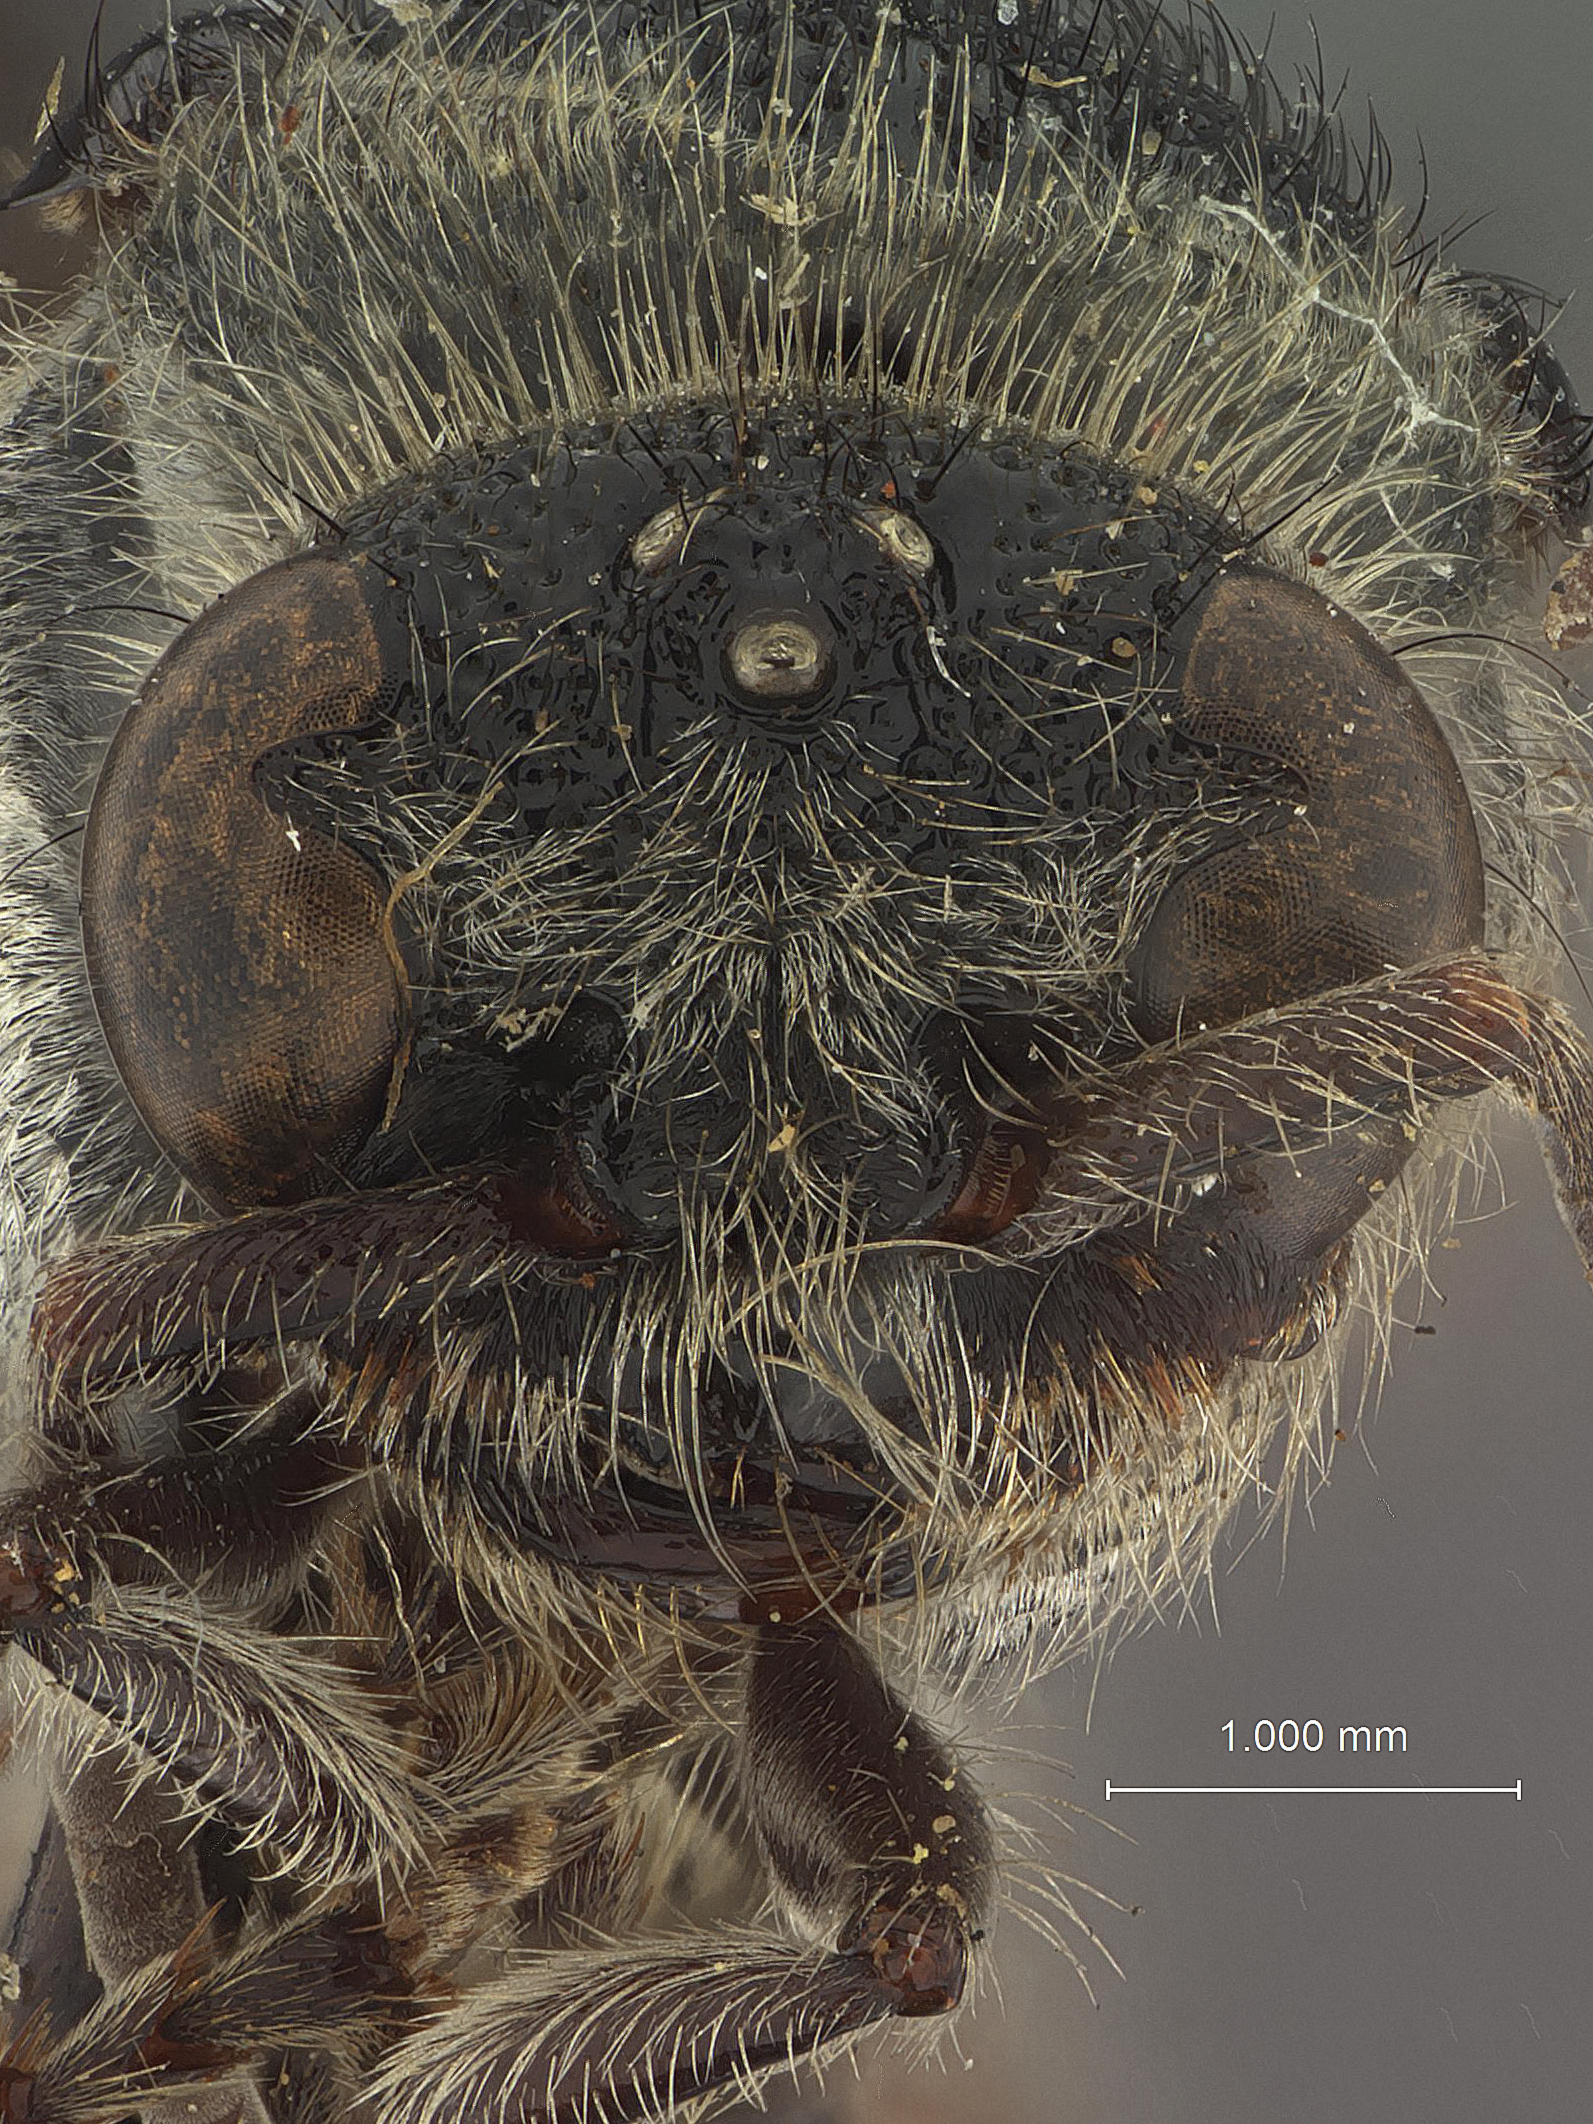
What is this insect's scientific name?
Timulla minor
